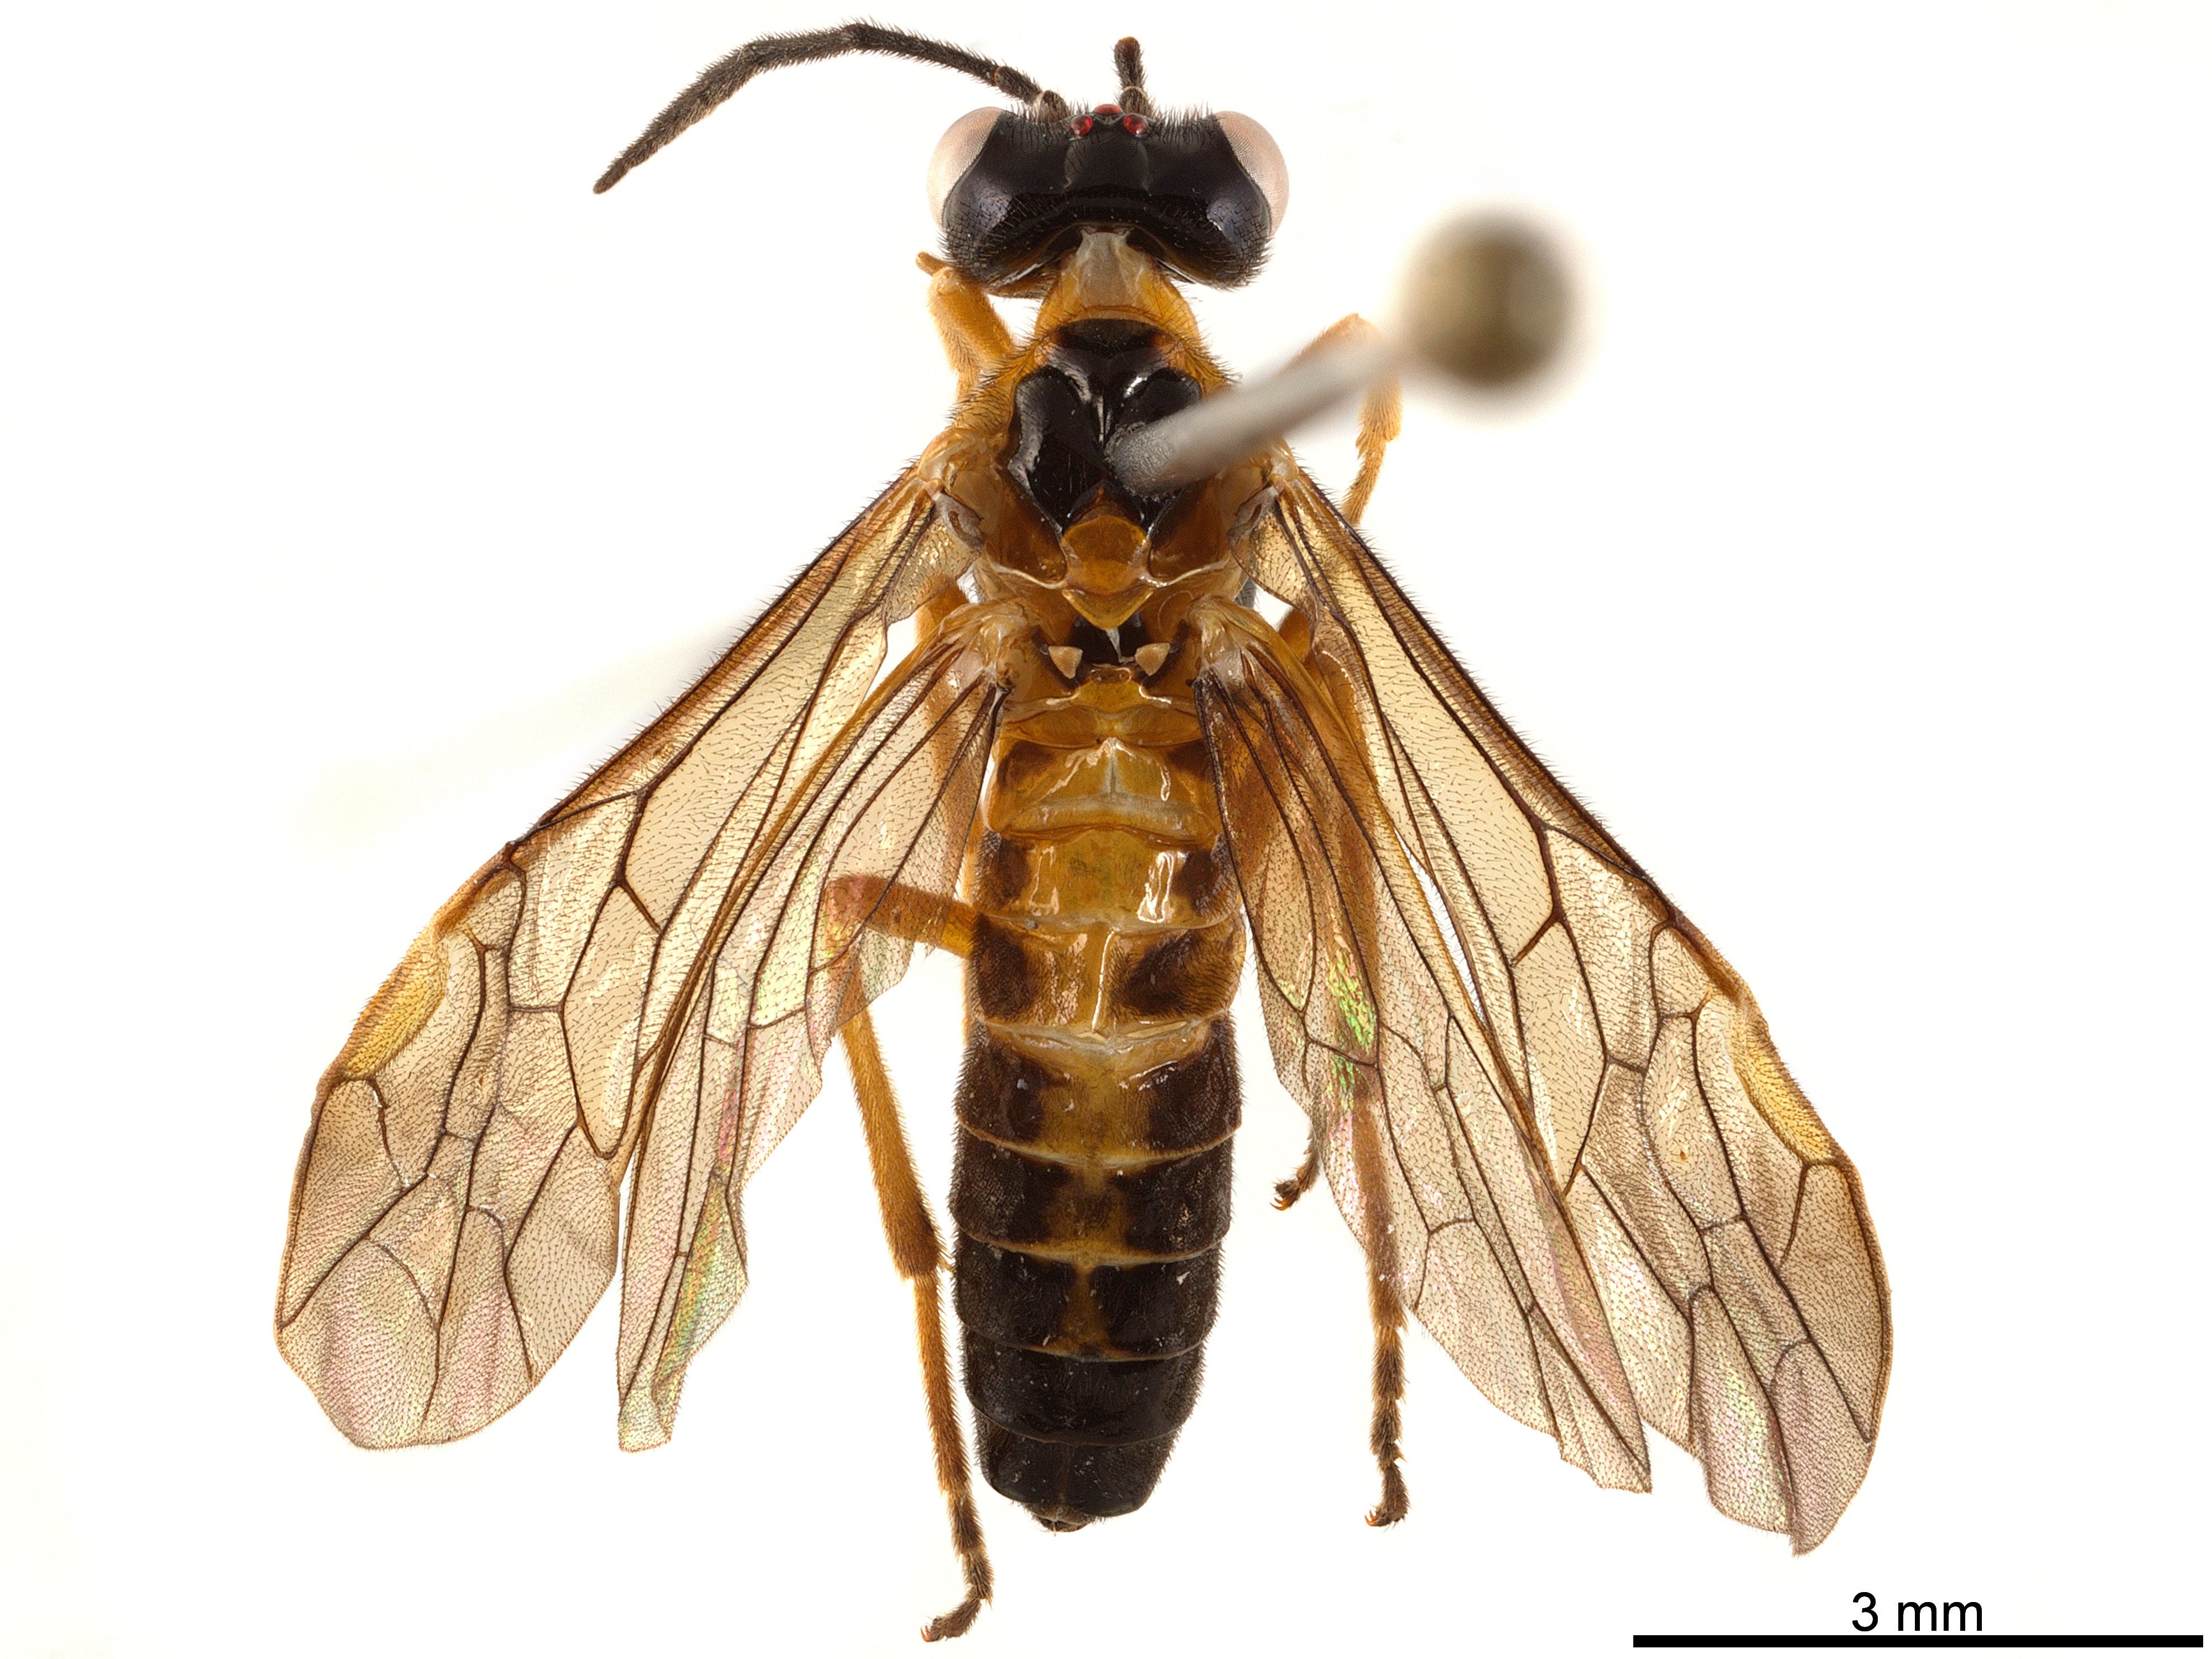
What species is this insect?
Plaumanniana biclinea
